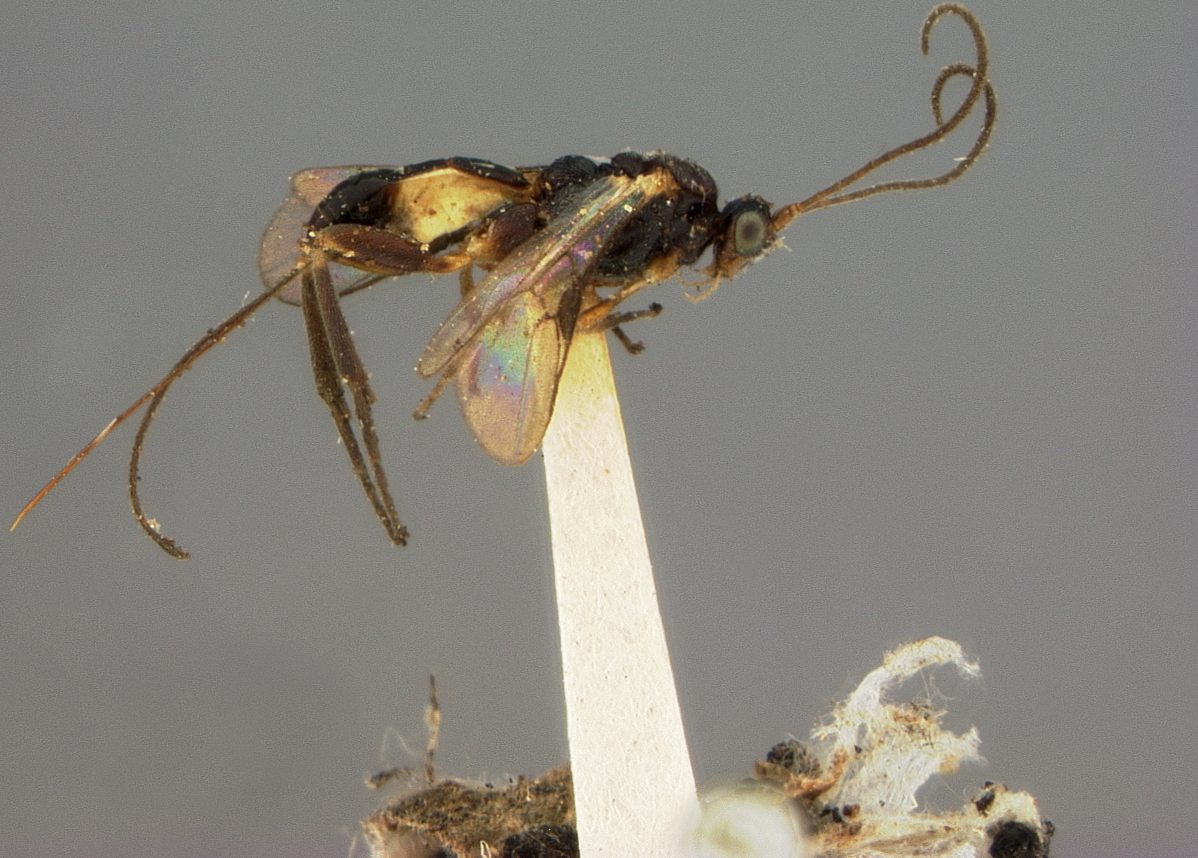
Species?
Microdus hawaiiensis
